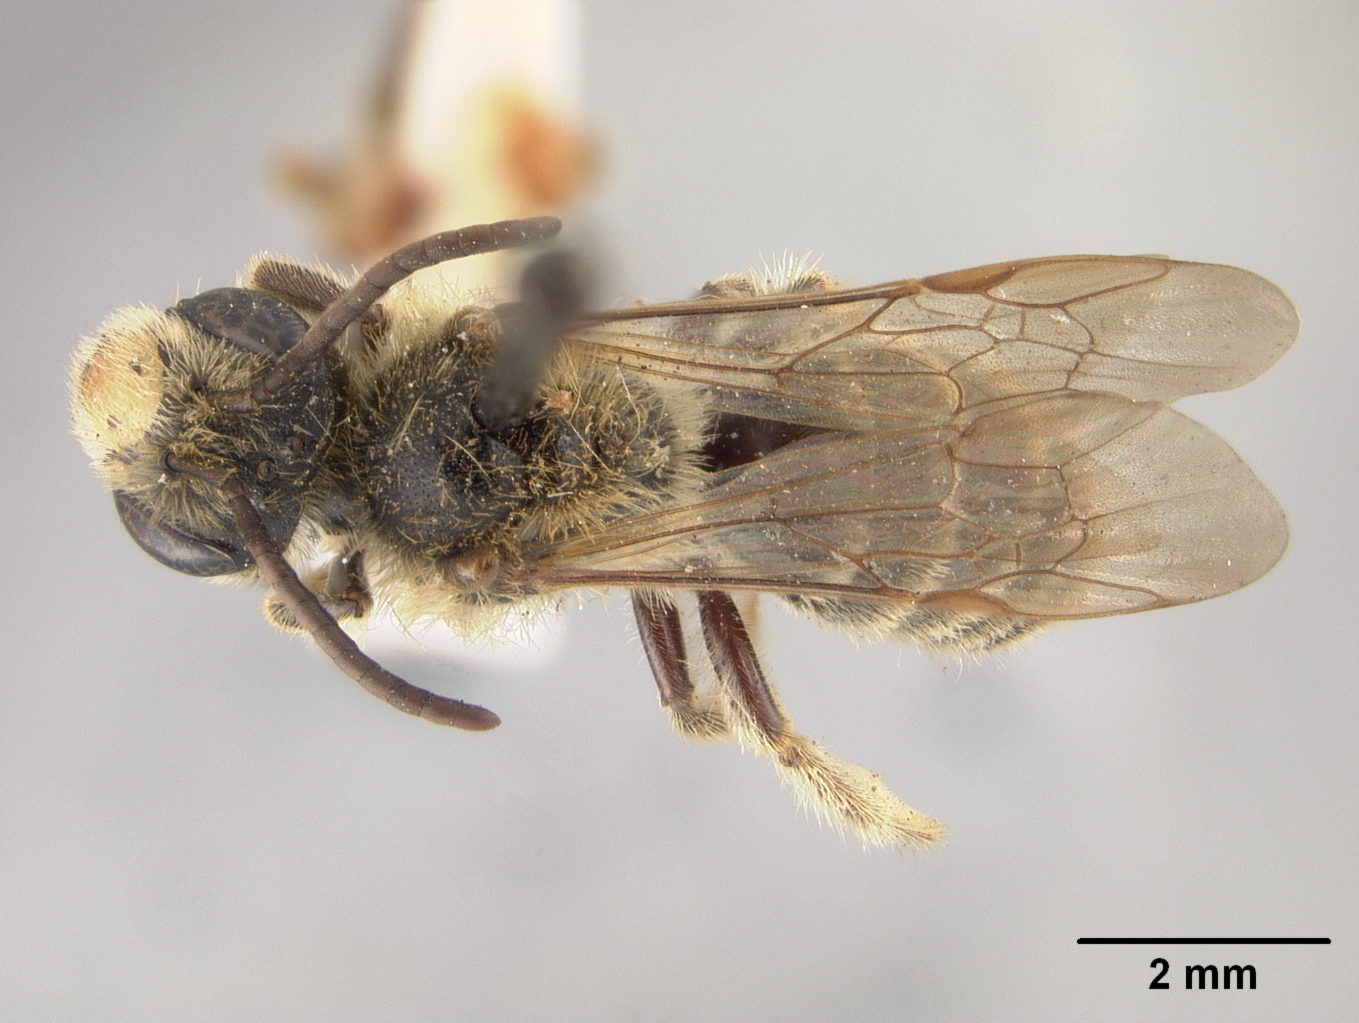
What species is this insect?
Andrena cragini
